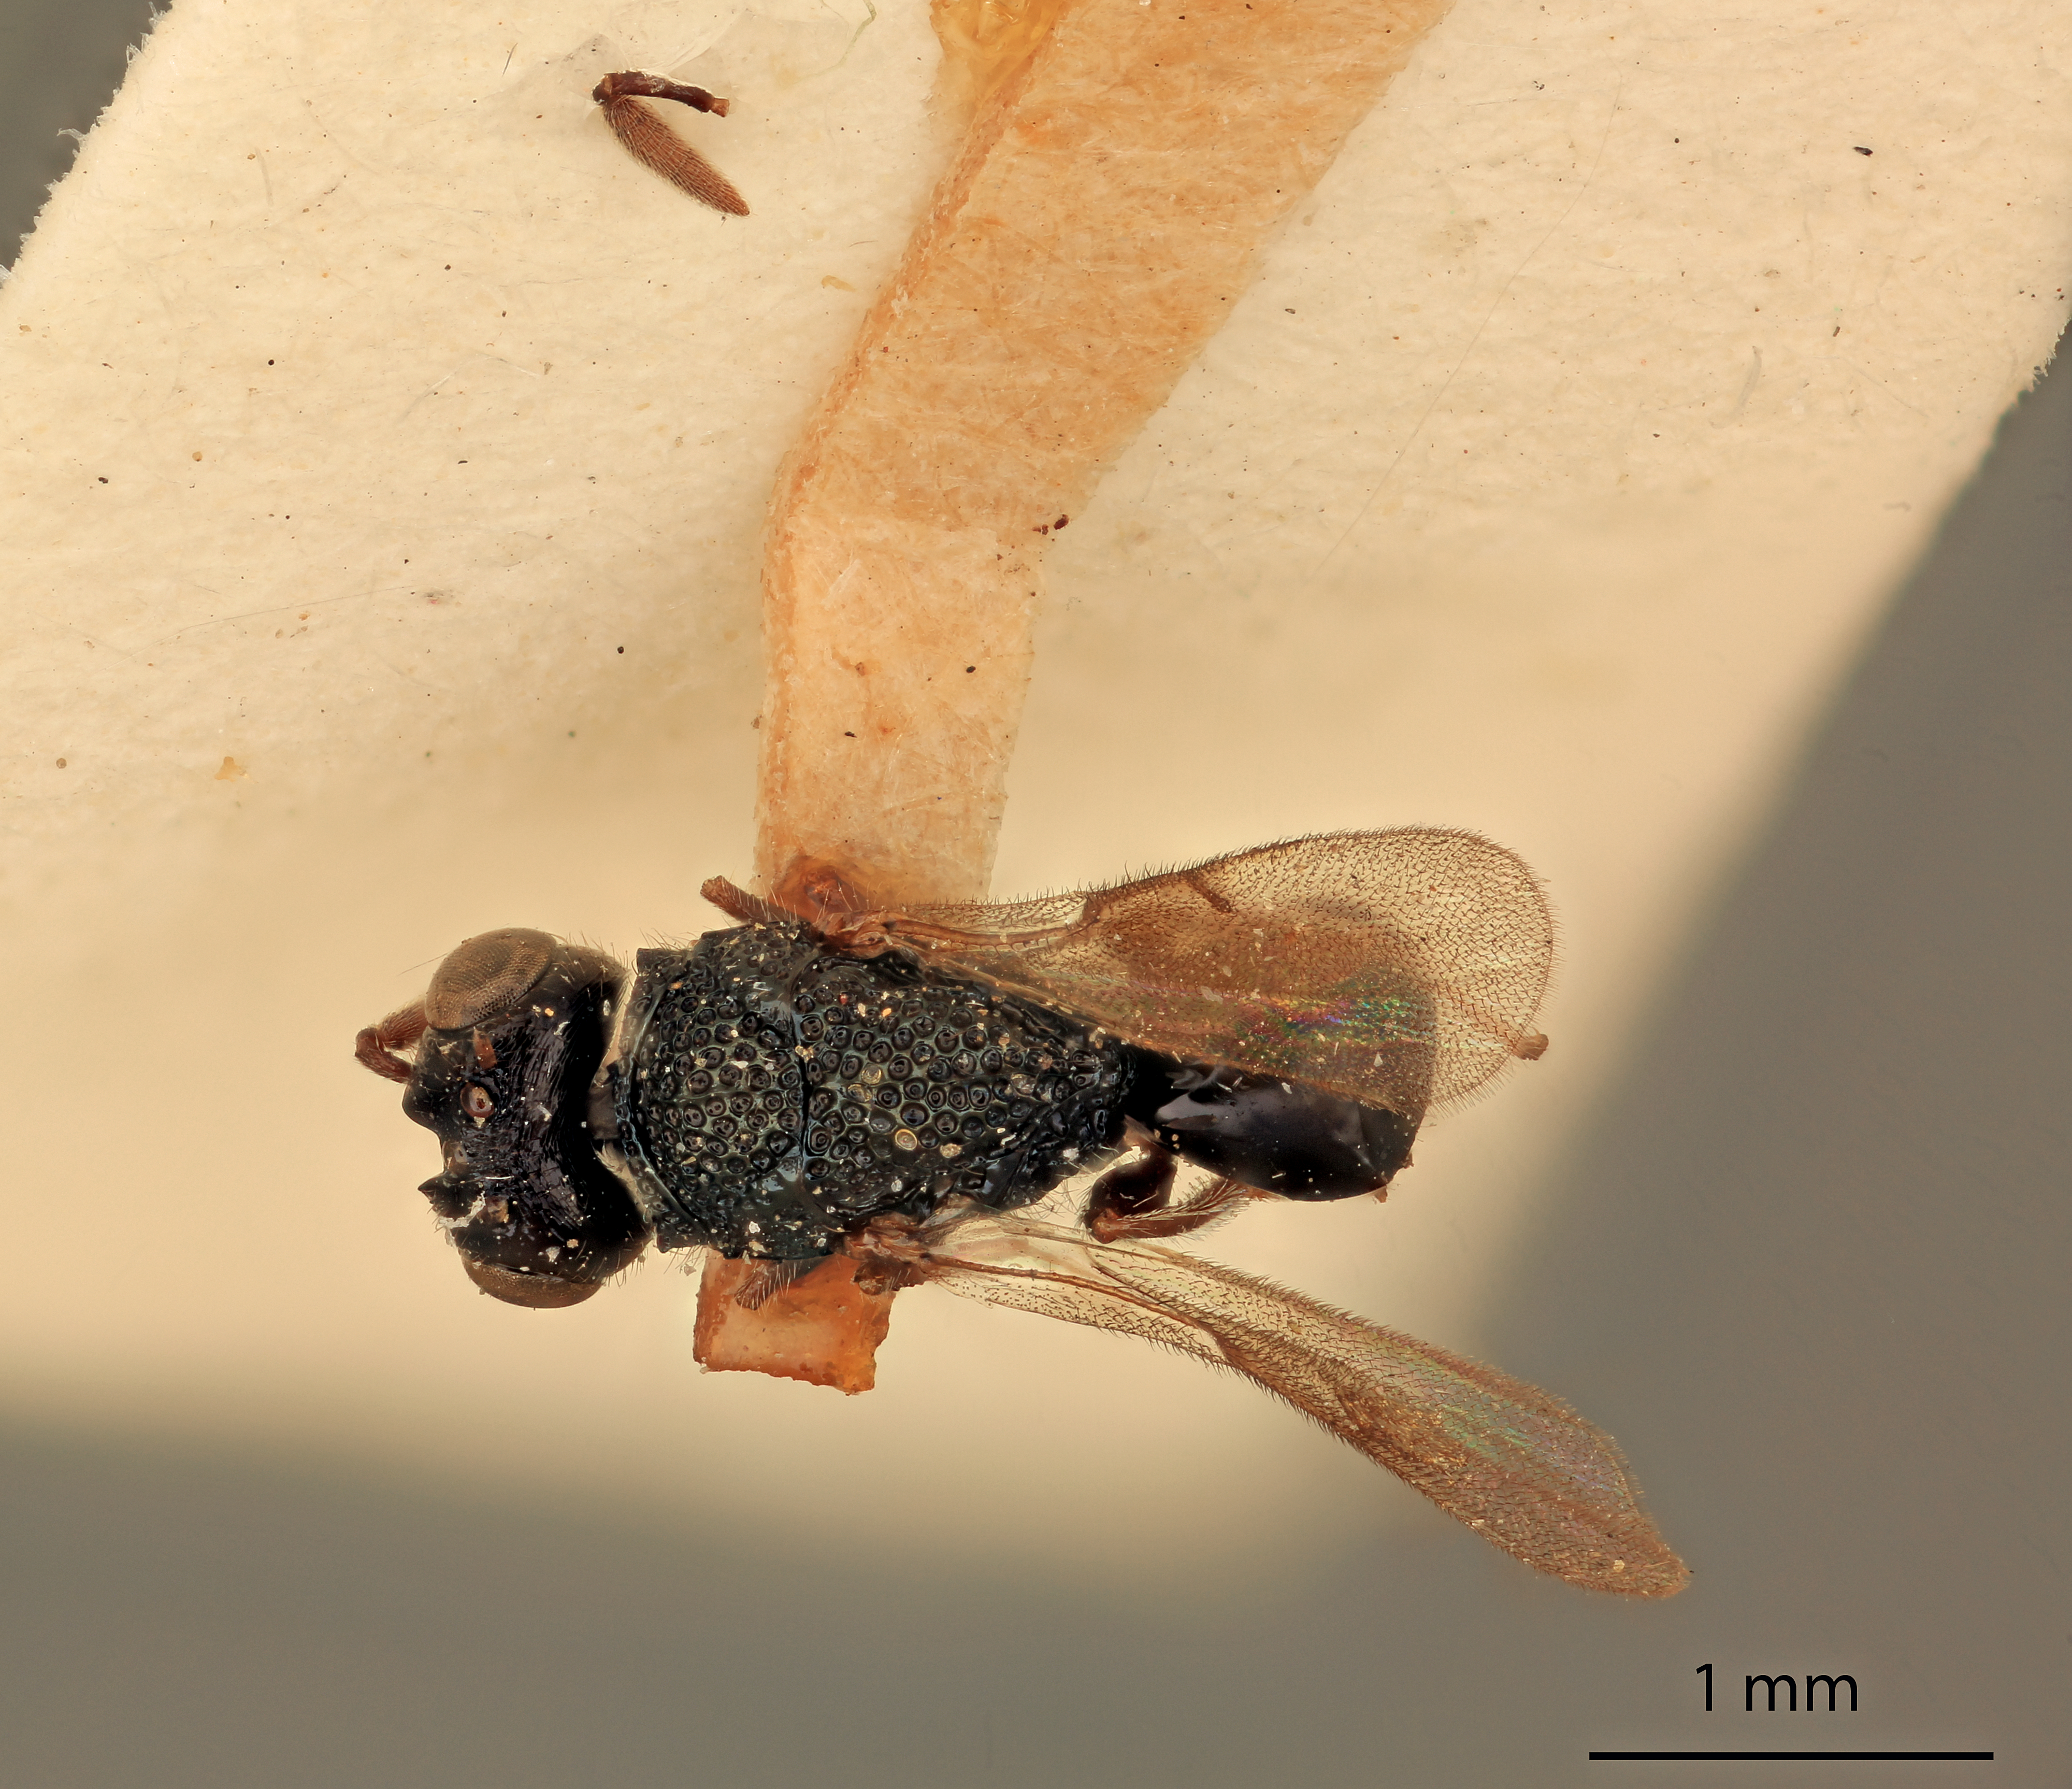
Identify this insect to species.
Monacon canaliculata
